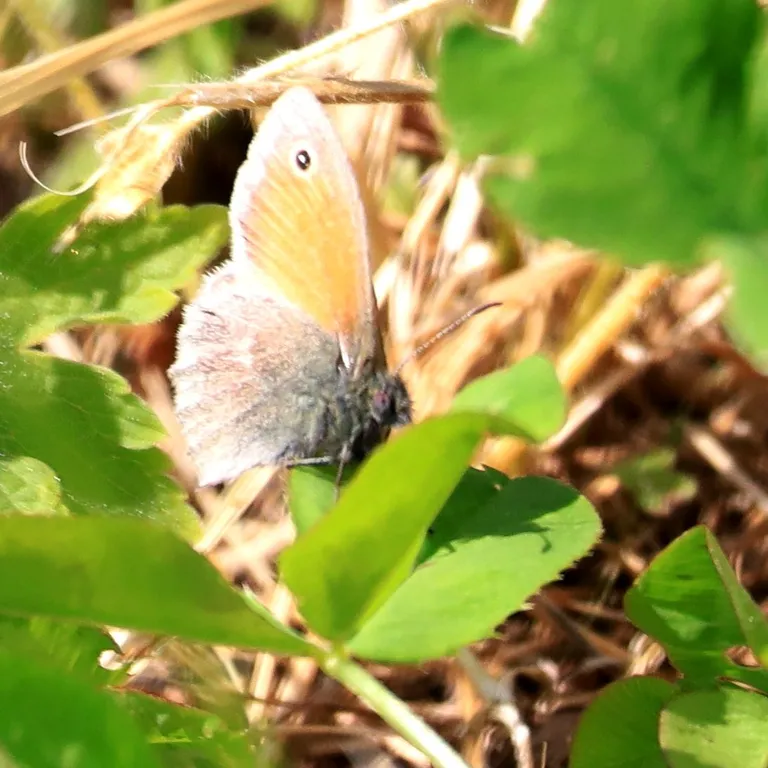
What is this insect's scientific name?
Coenonympha pamphilus
